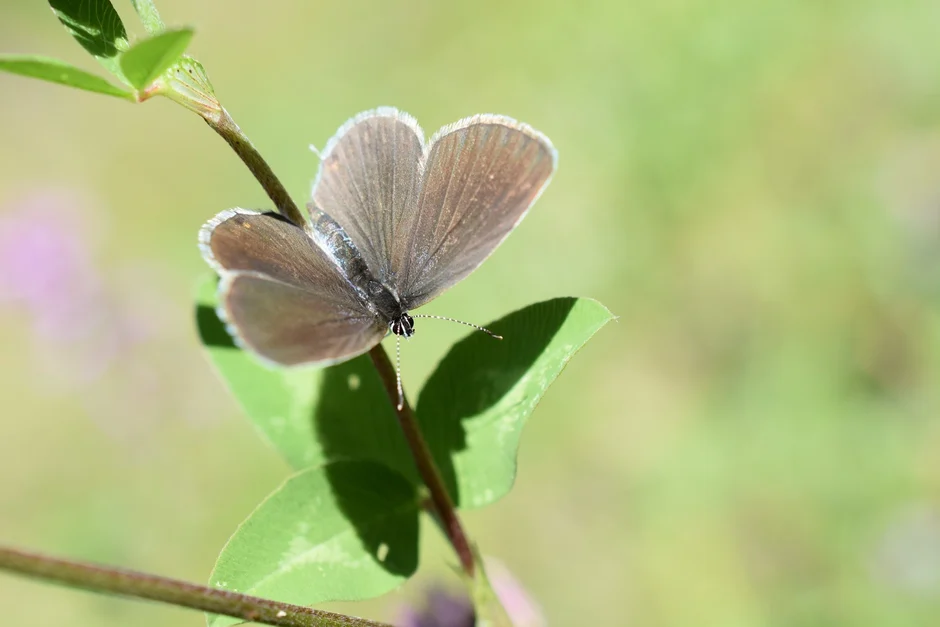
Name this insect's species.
Cupido argiades (also Elkalyce argiades)
